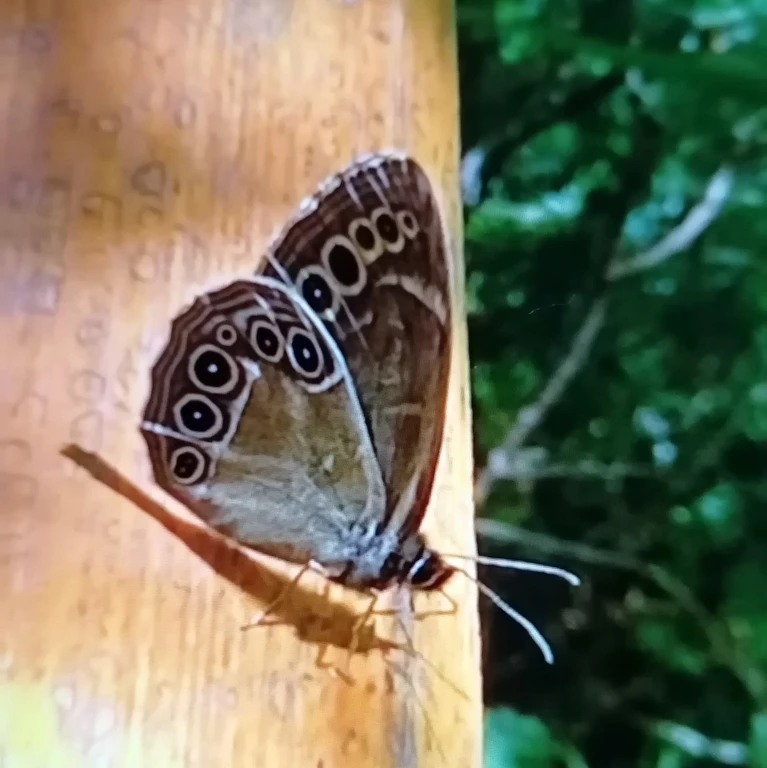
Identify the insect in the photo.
Lopinga achine (also Pararge achine)
